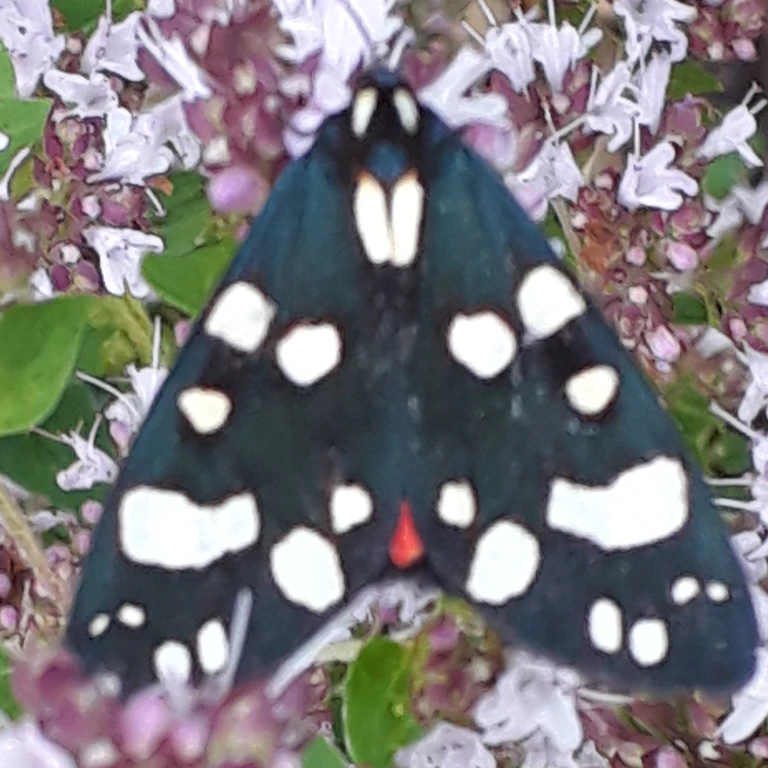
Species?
Callimorpha dominula
